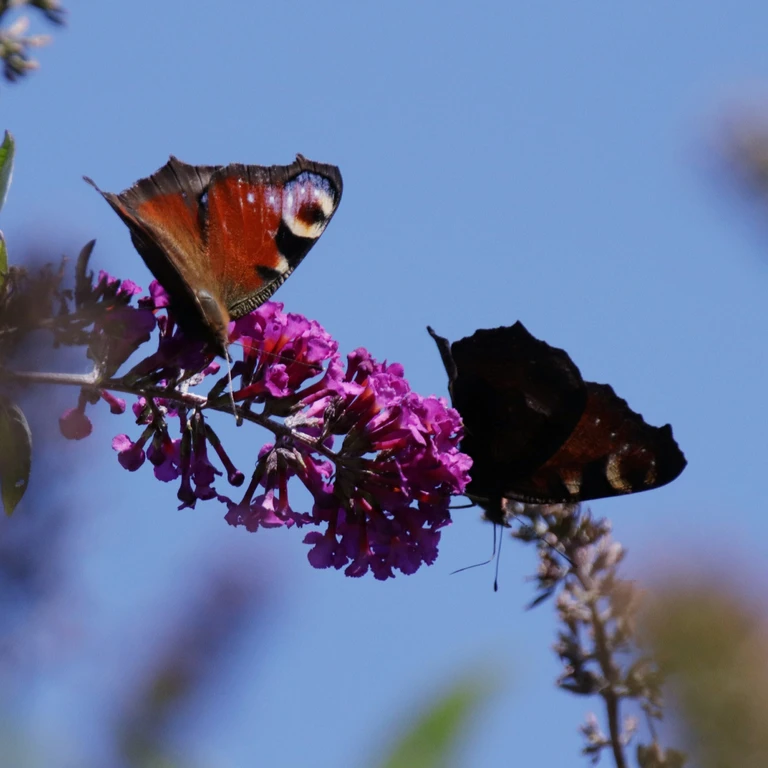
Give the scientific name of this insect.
Aglais io
